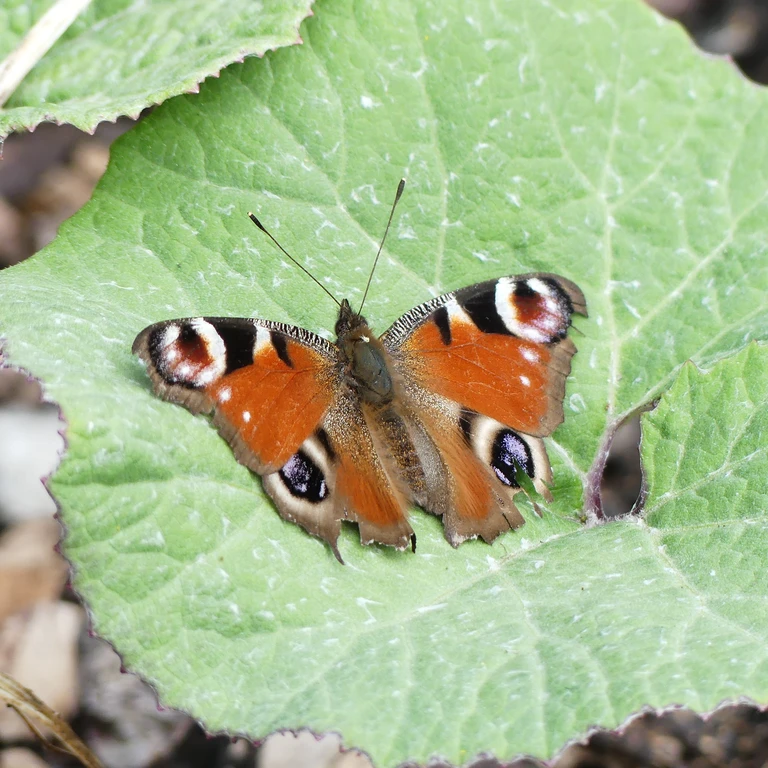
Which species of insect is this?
Aglais io
